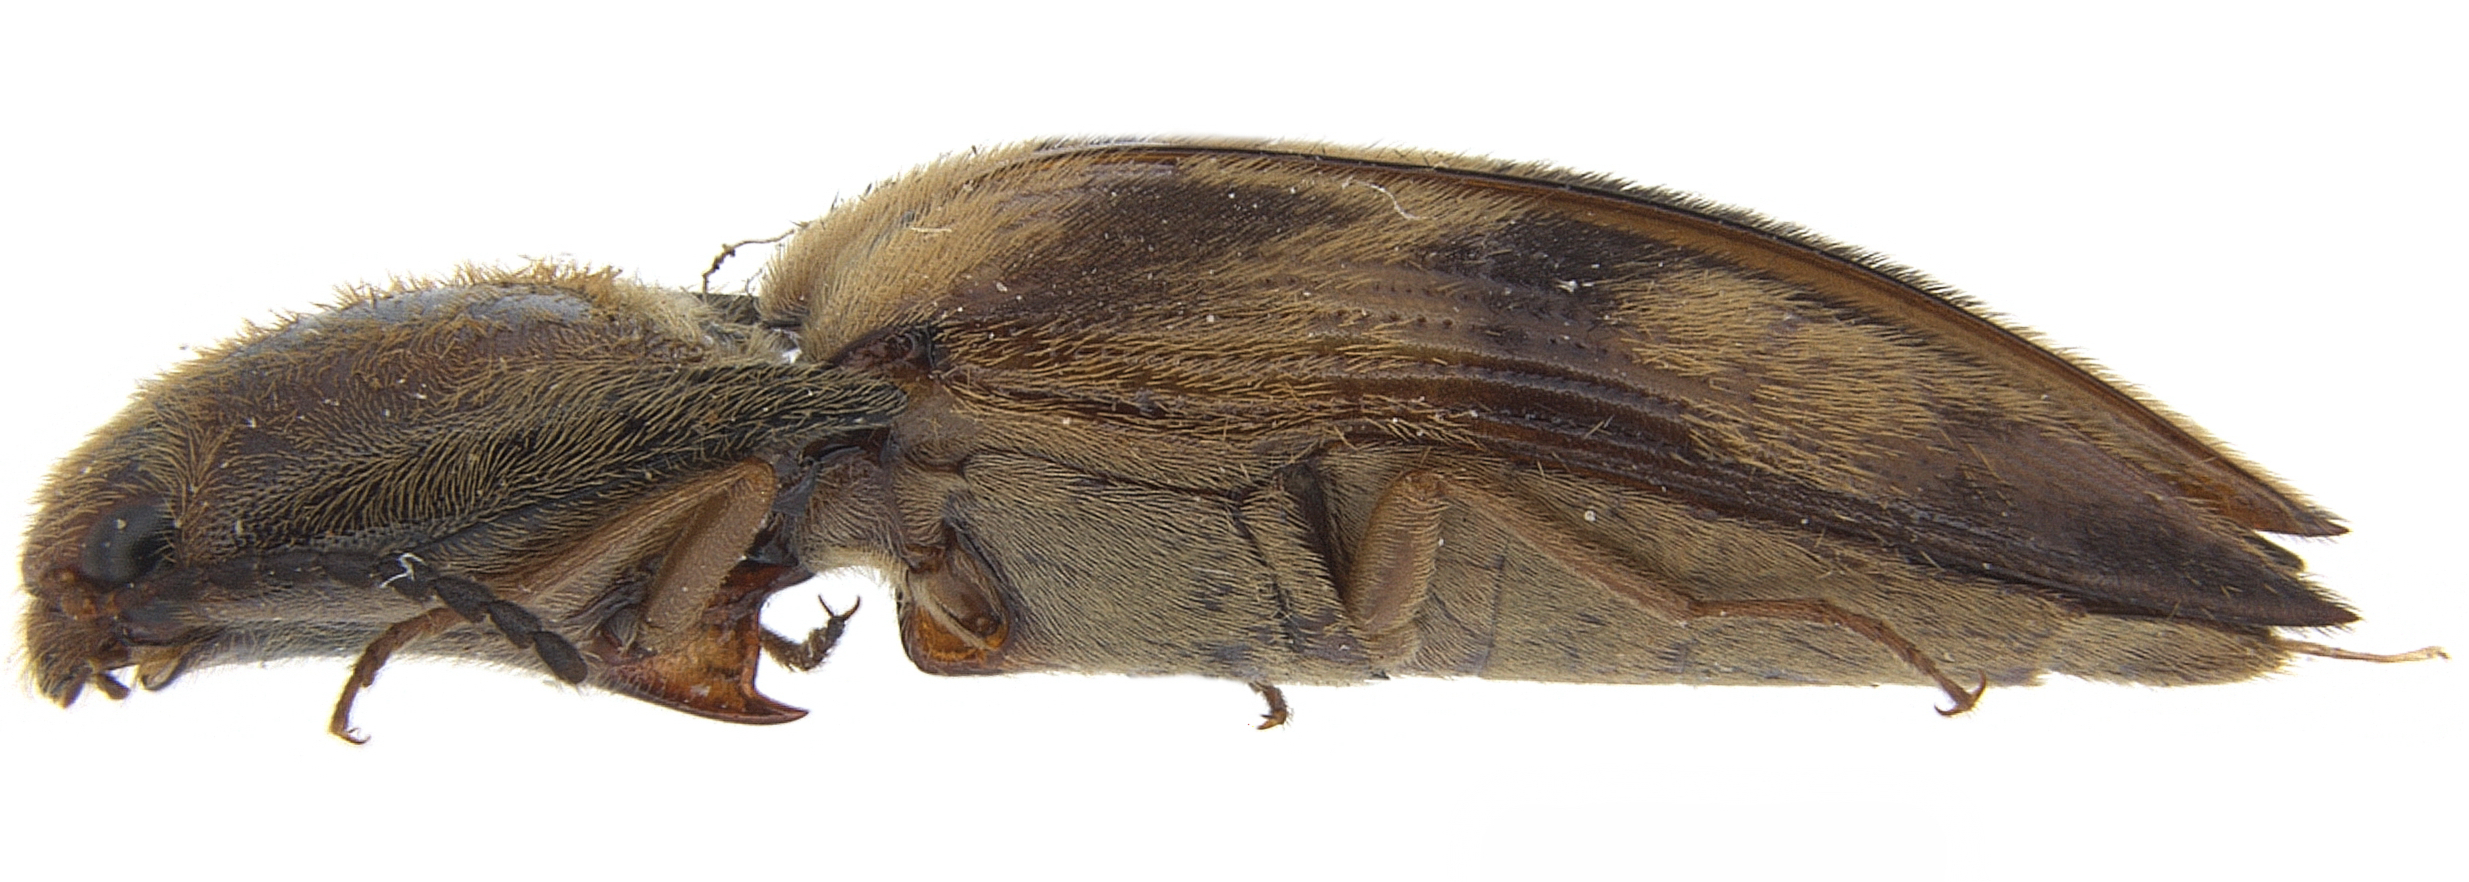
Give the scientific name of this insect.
Dioxypterus undulatus
